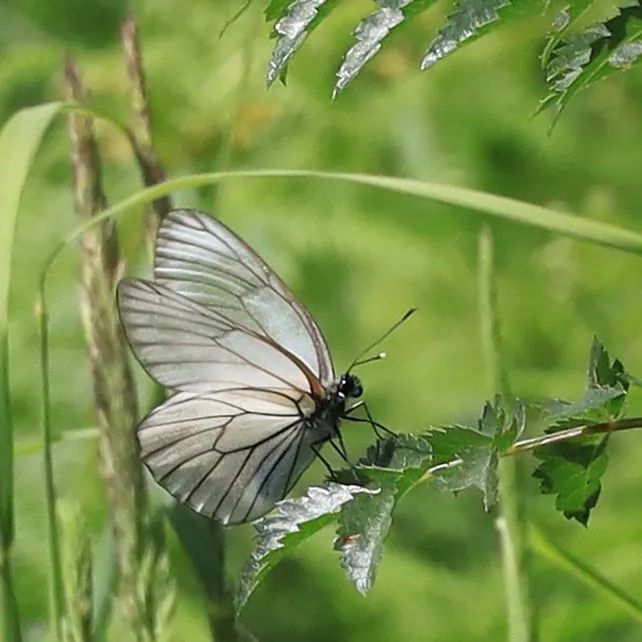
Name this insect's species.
Aporia crataegi
